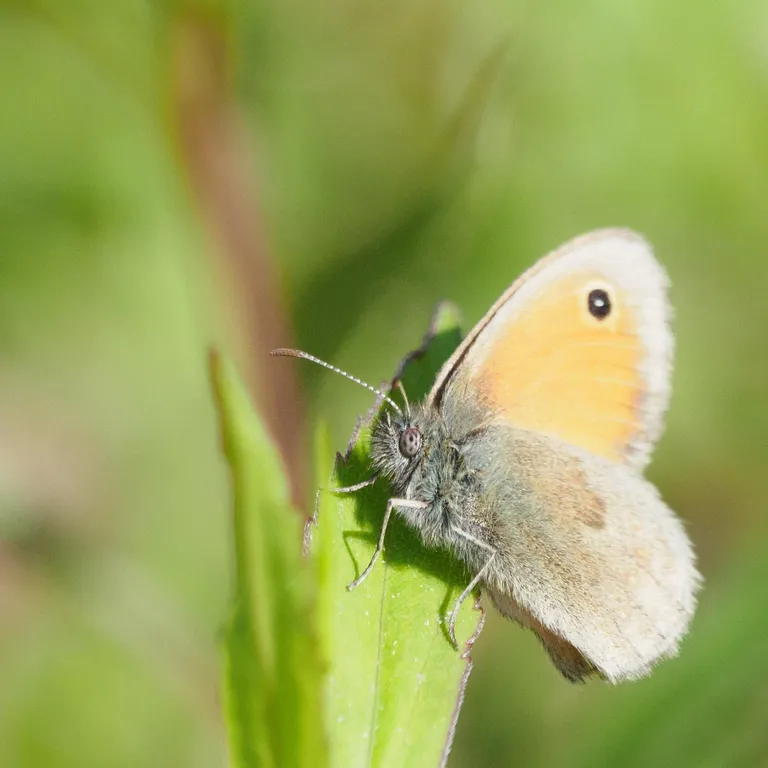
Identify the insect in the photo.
Coenonympha pamphilus
